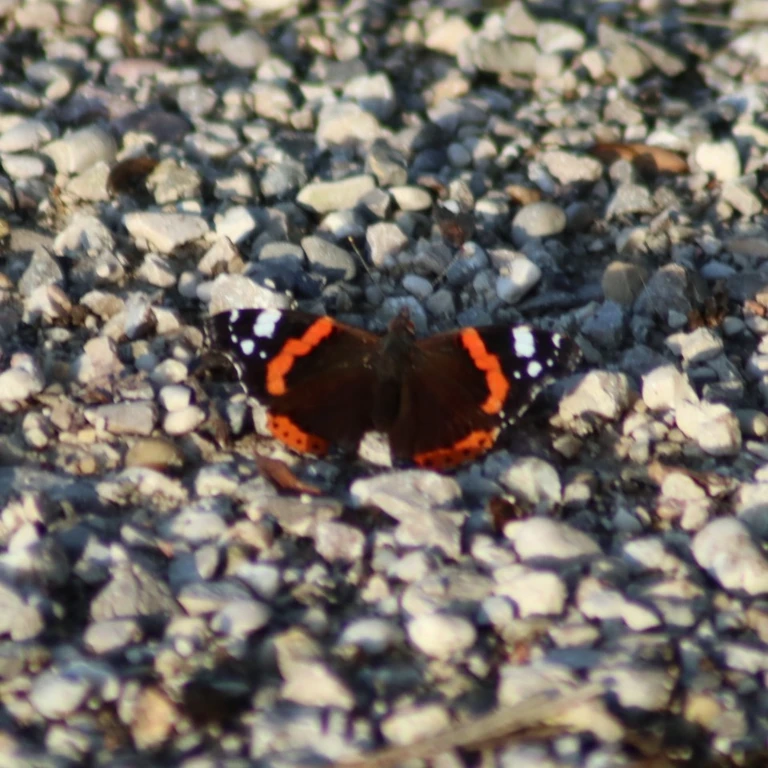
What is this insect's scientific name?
Vanessa atalanta
